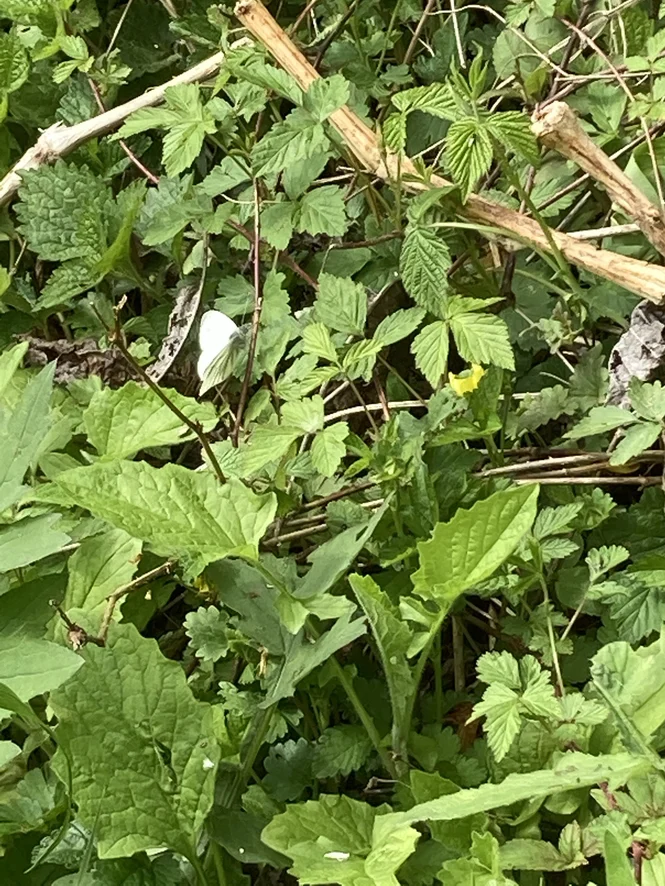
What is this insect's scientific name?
Pieris napi
